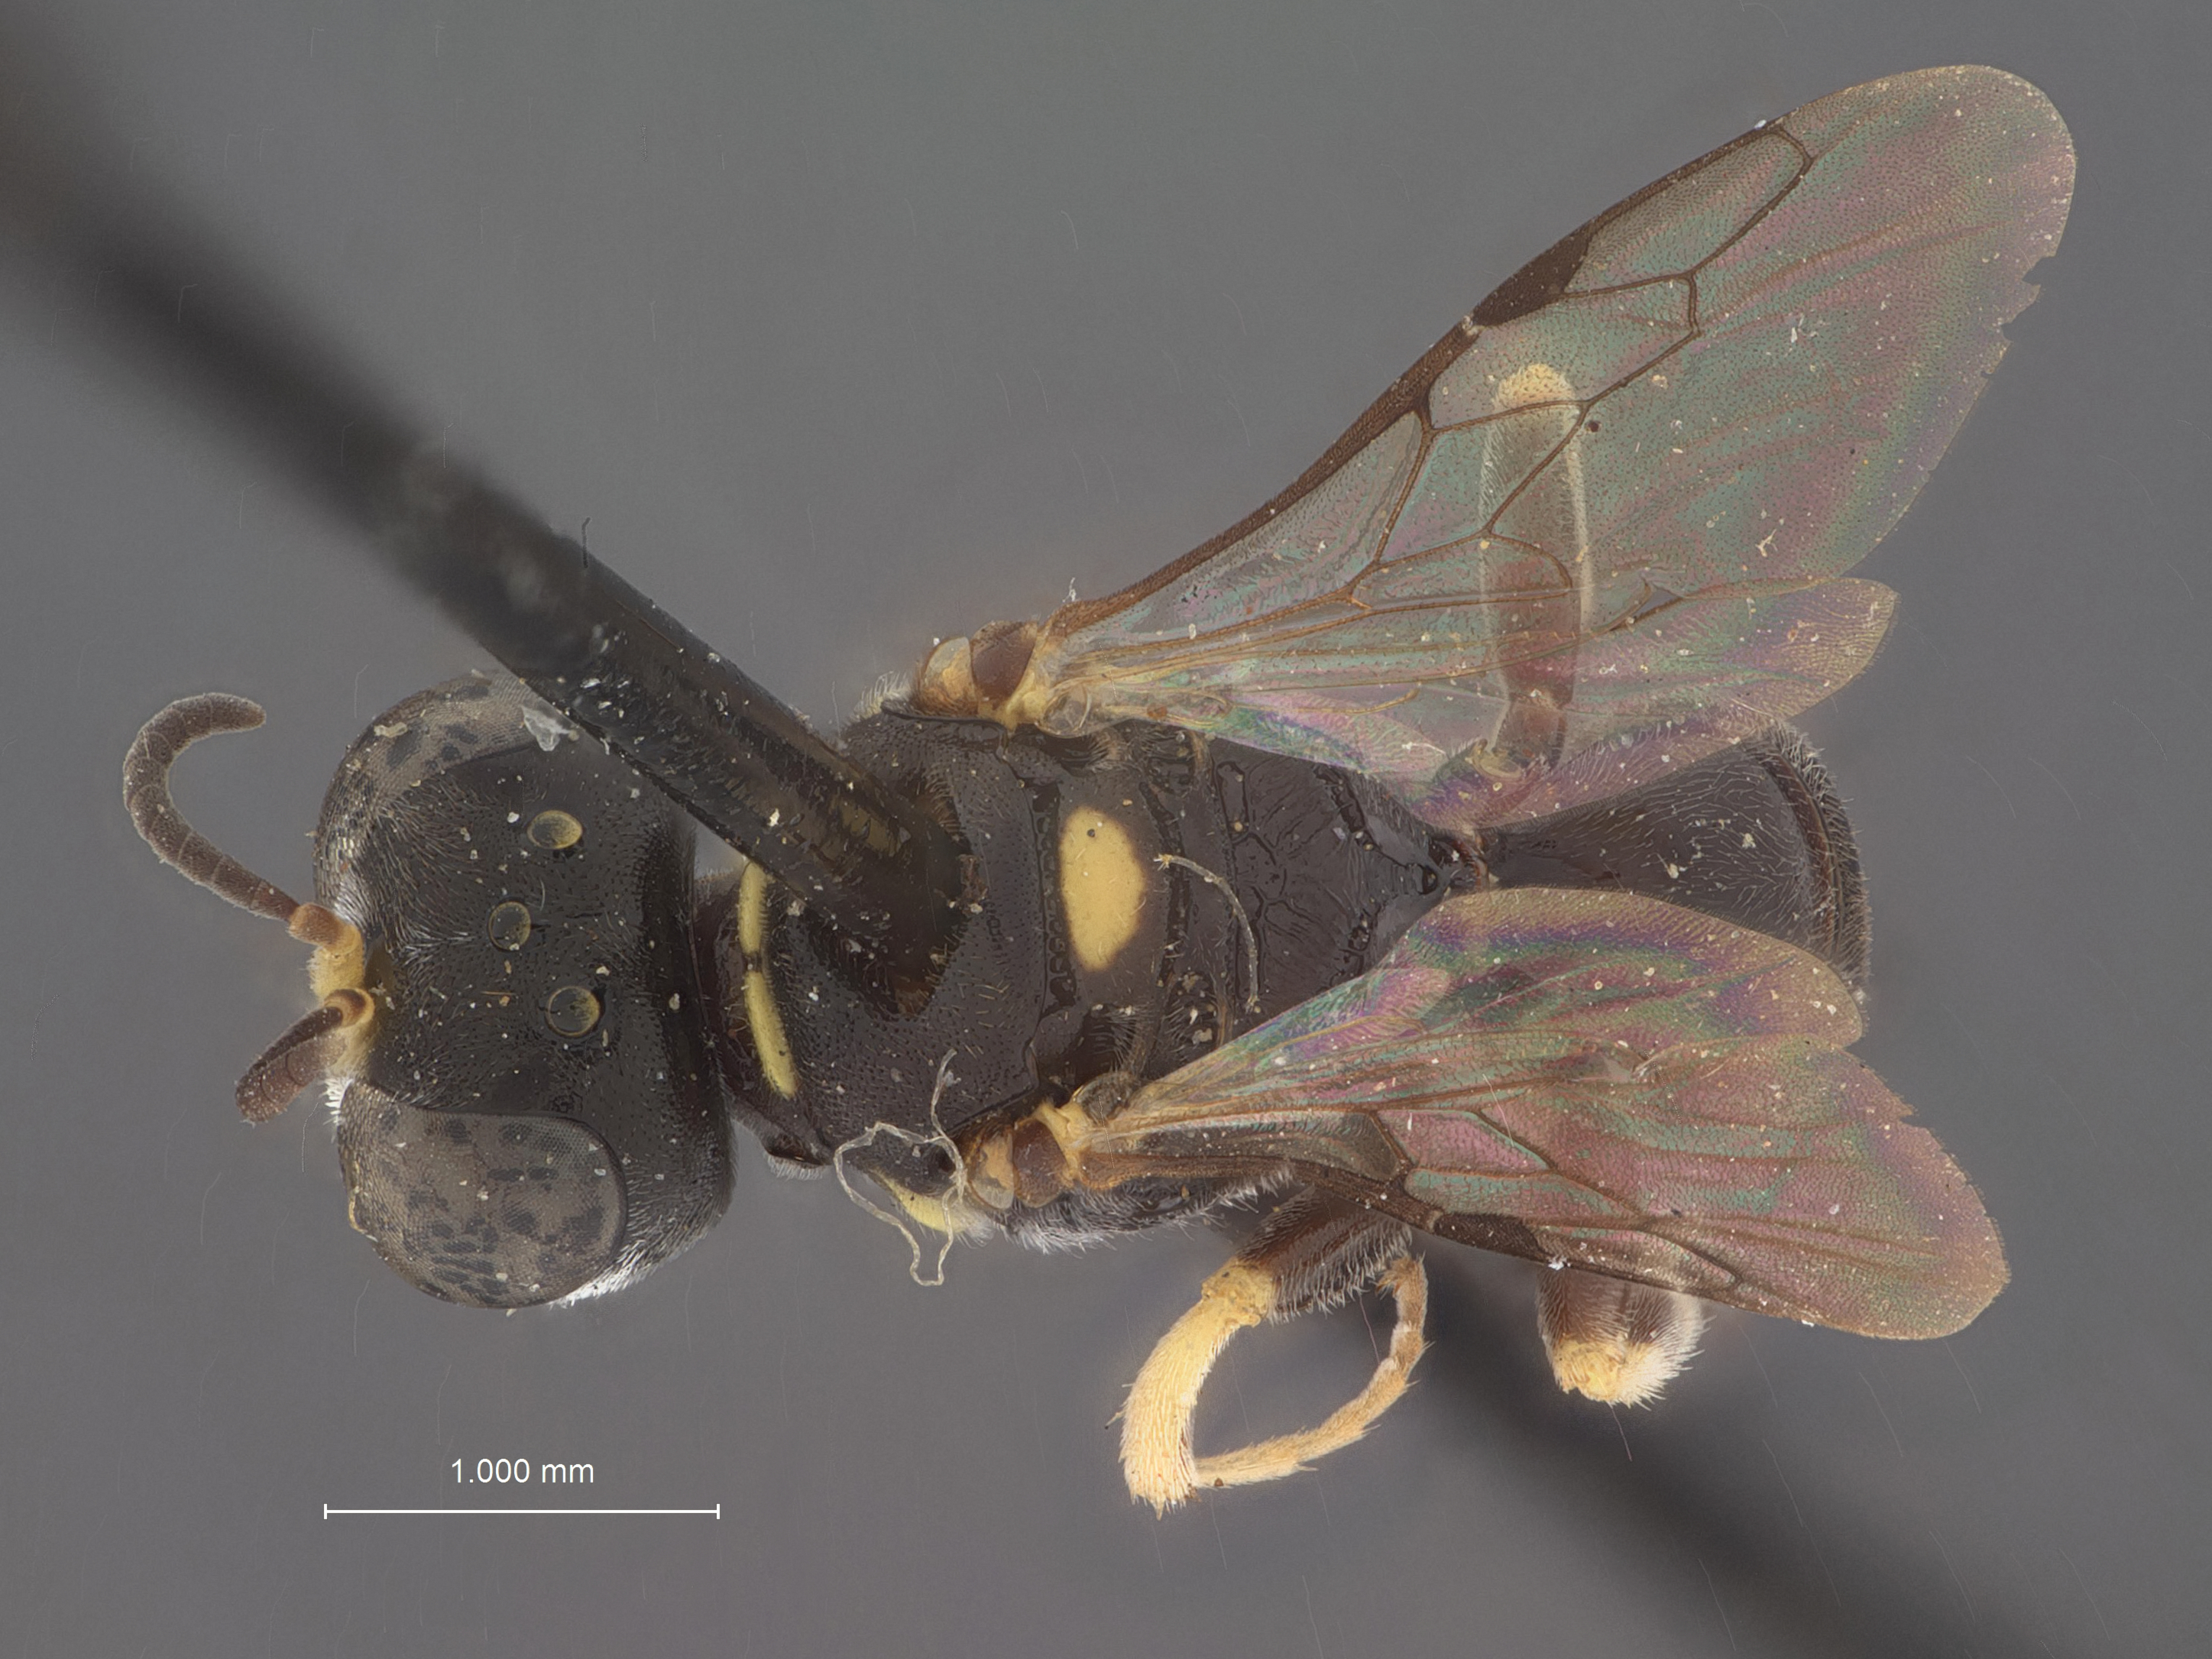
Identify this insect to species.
Crabro zellus
